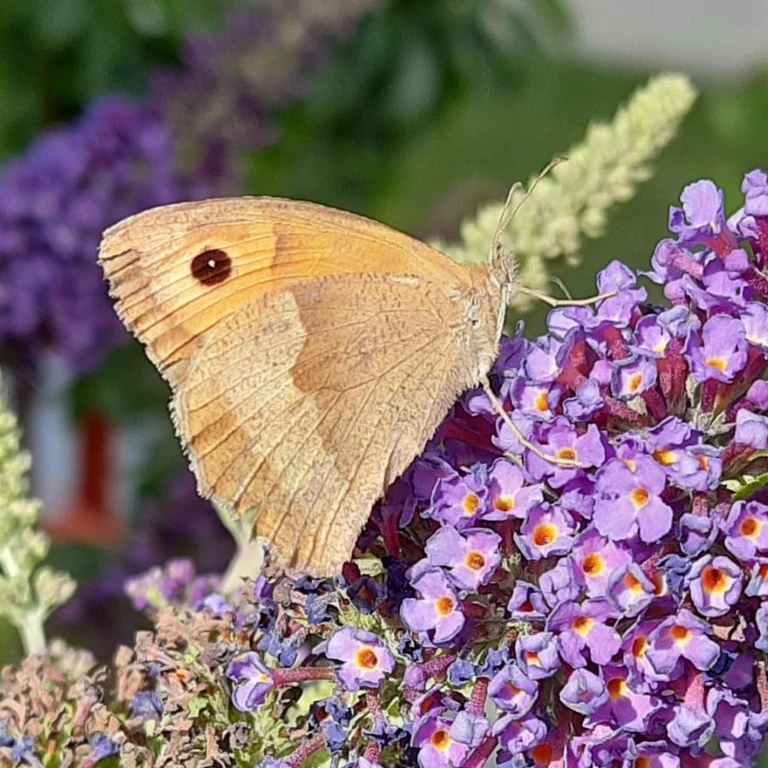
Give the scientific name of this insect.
Maniola jurtina
